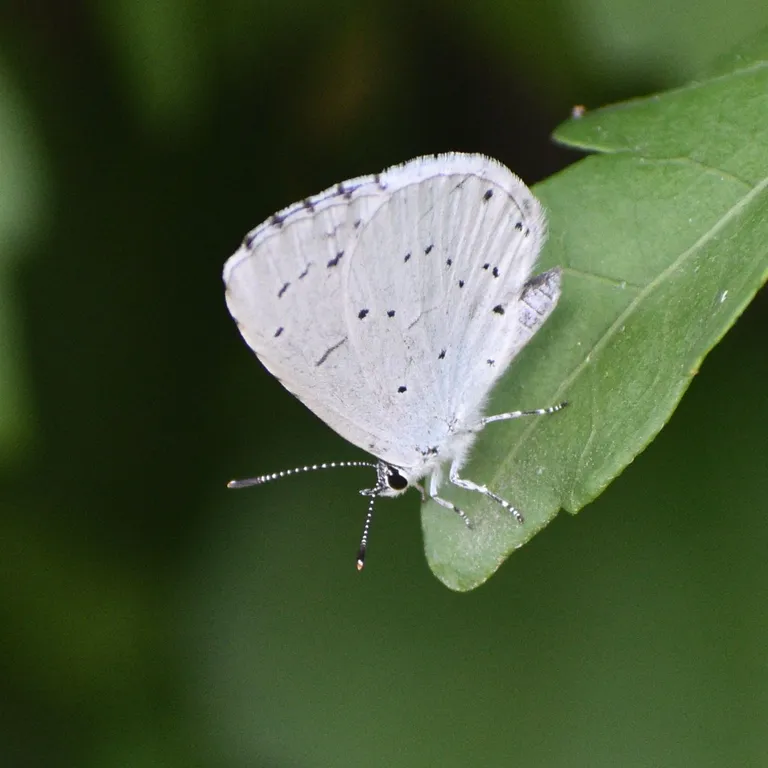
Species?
Celastrina argiolus
